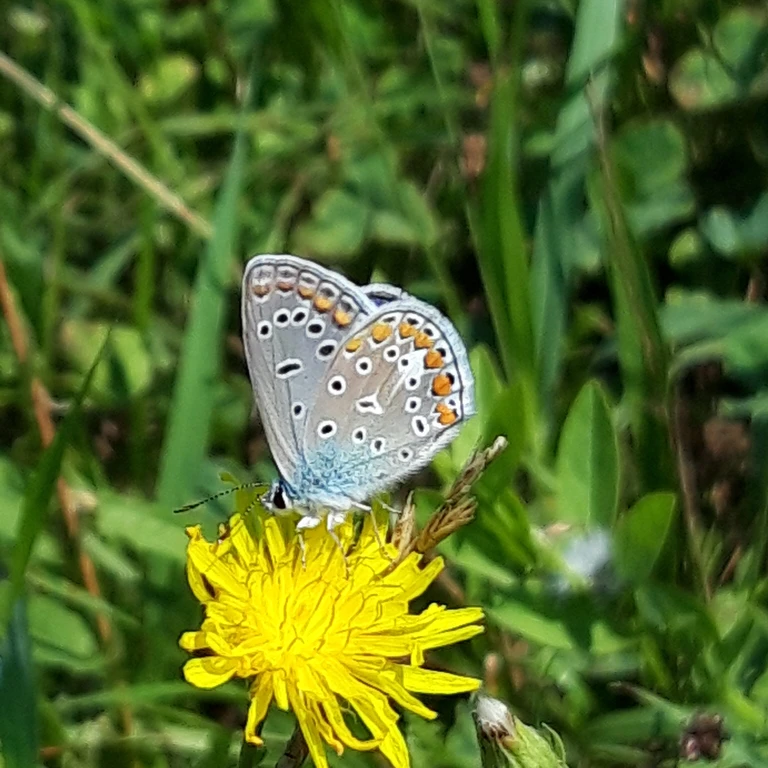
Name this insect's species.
Polyommatus icarus
